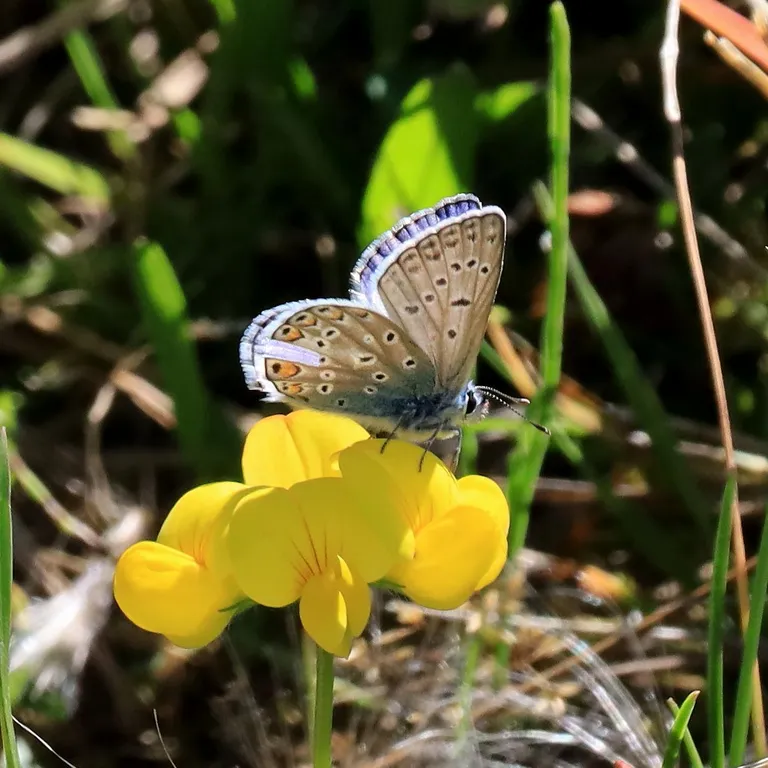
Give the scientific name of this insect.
Polyommatus icarus
